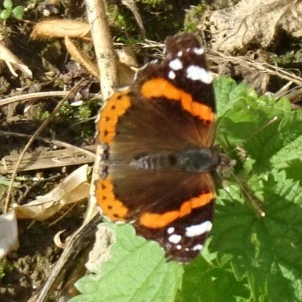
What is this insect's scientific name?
Vanessa atalanta
